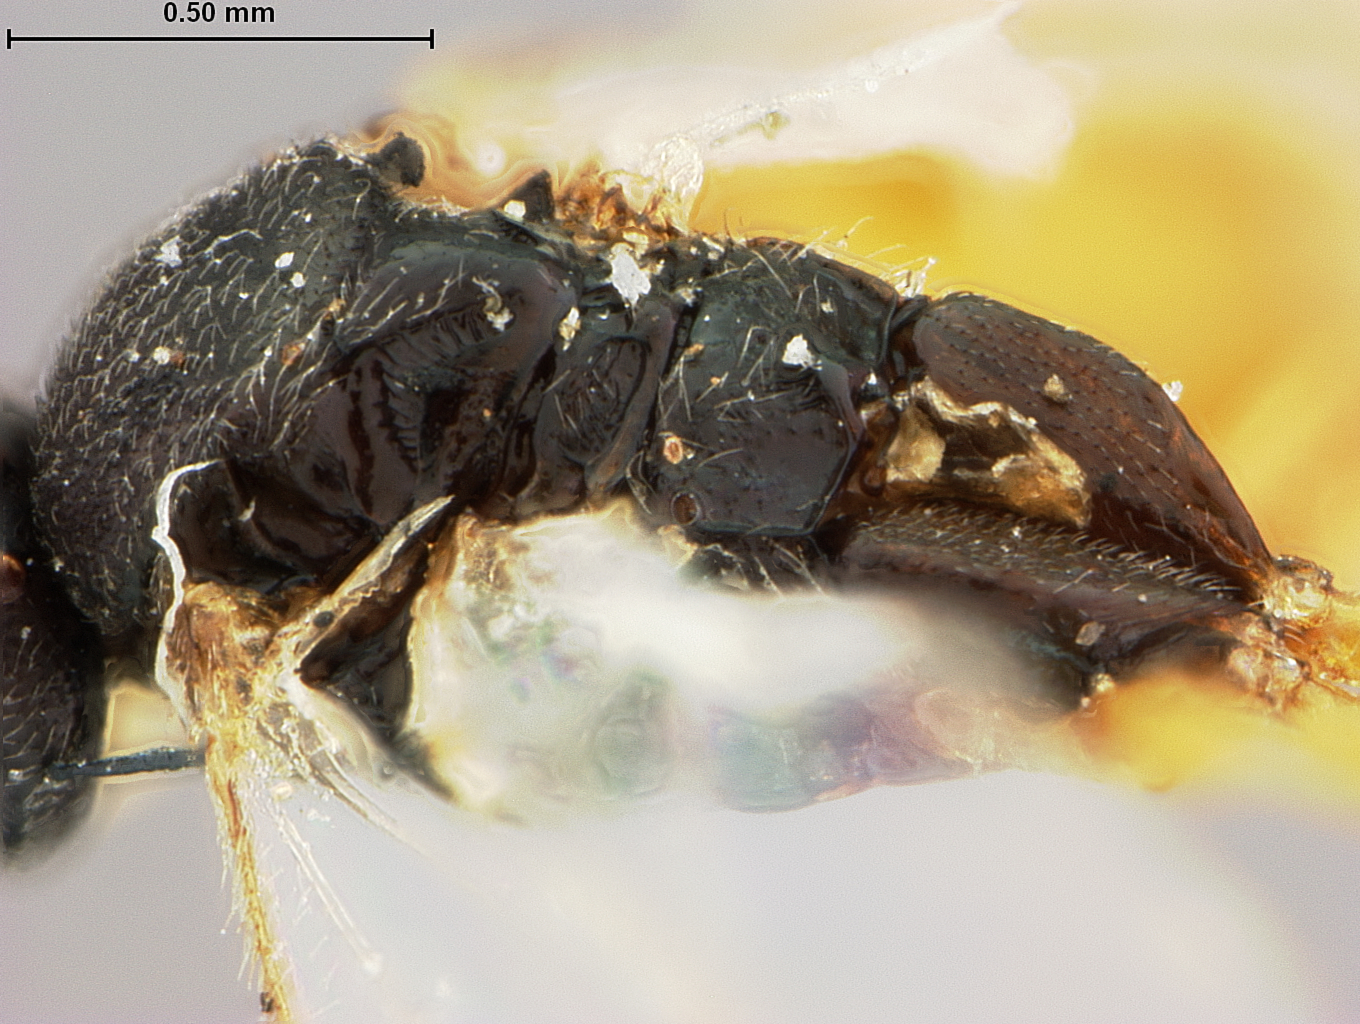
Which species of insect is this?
Apanteles ephyrae
